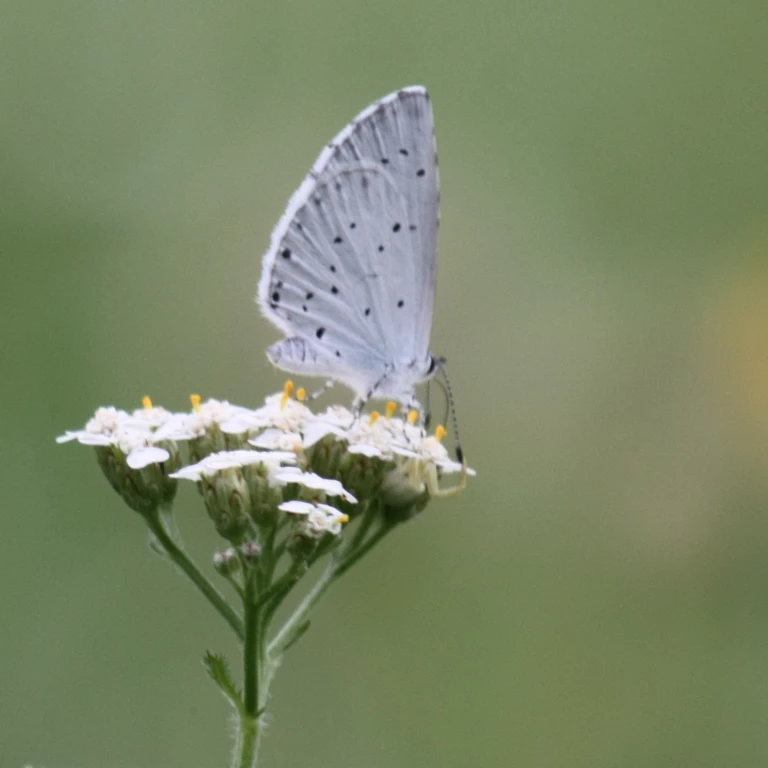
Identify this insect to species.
Celastrina argiolus
